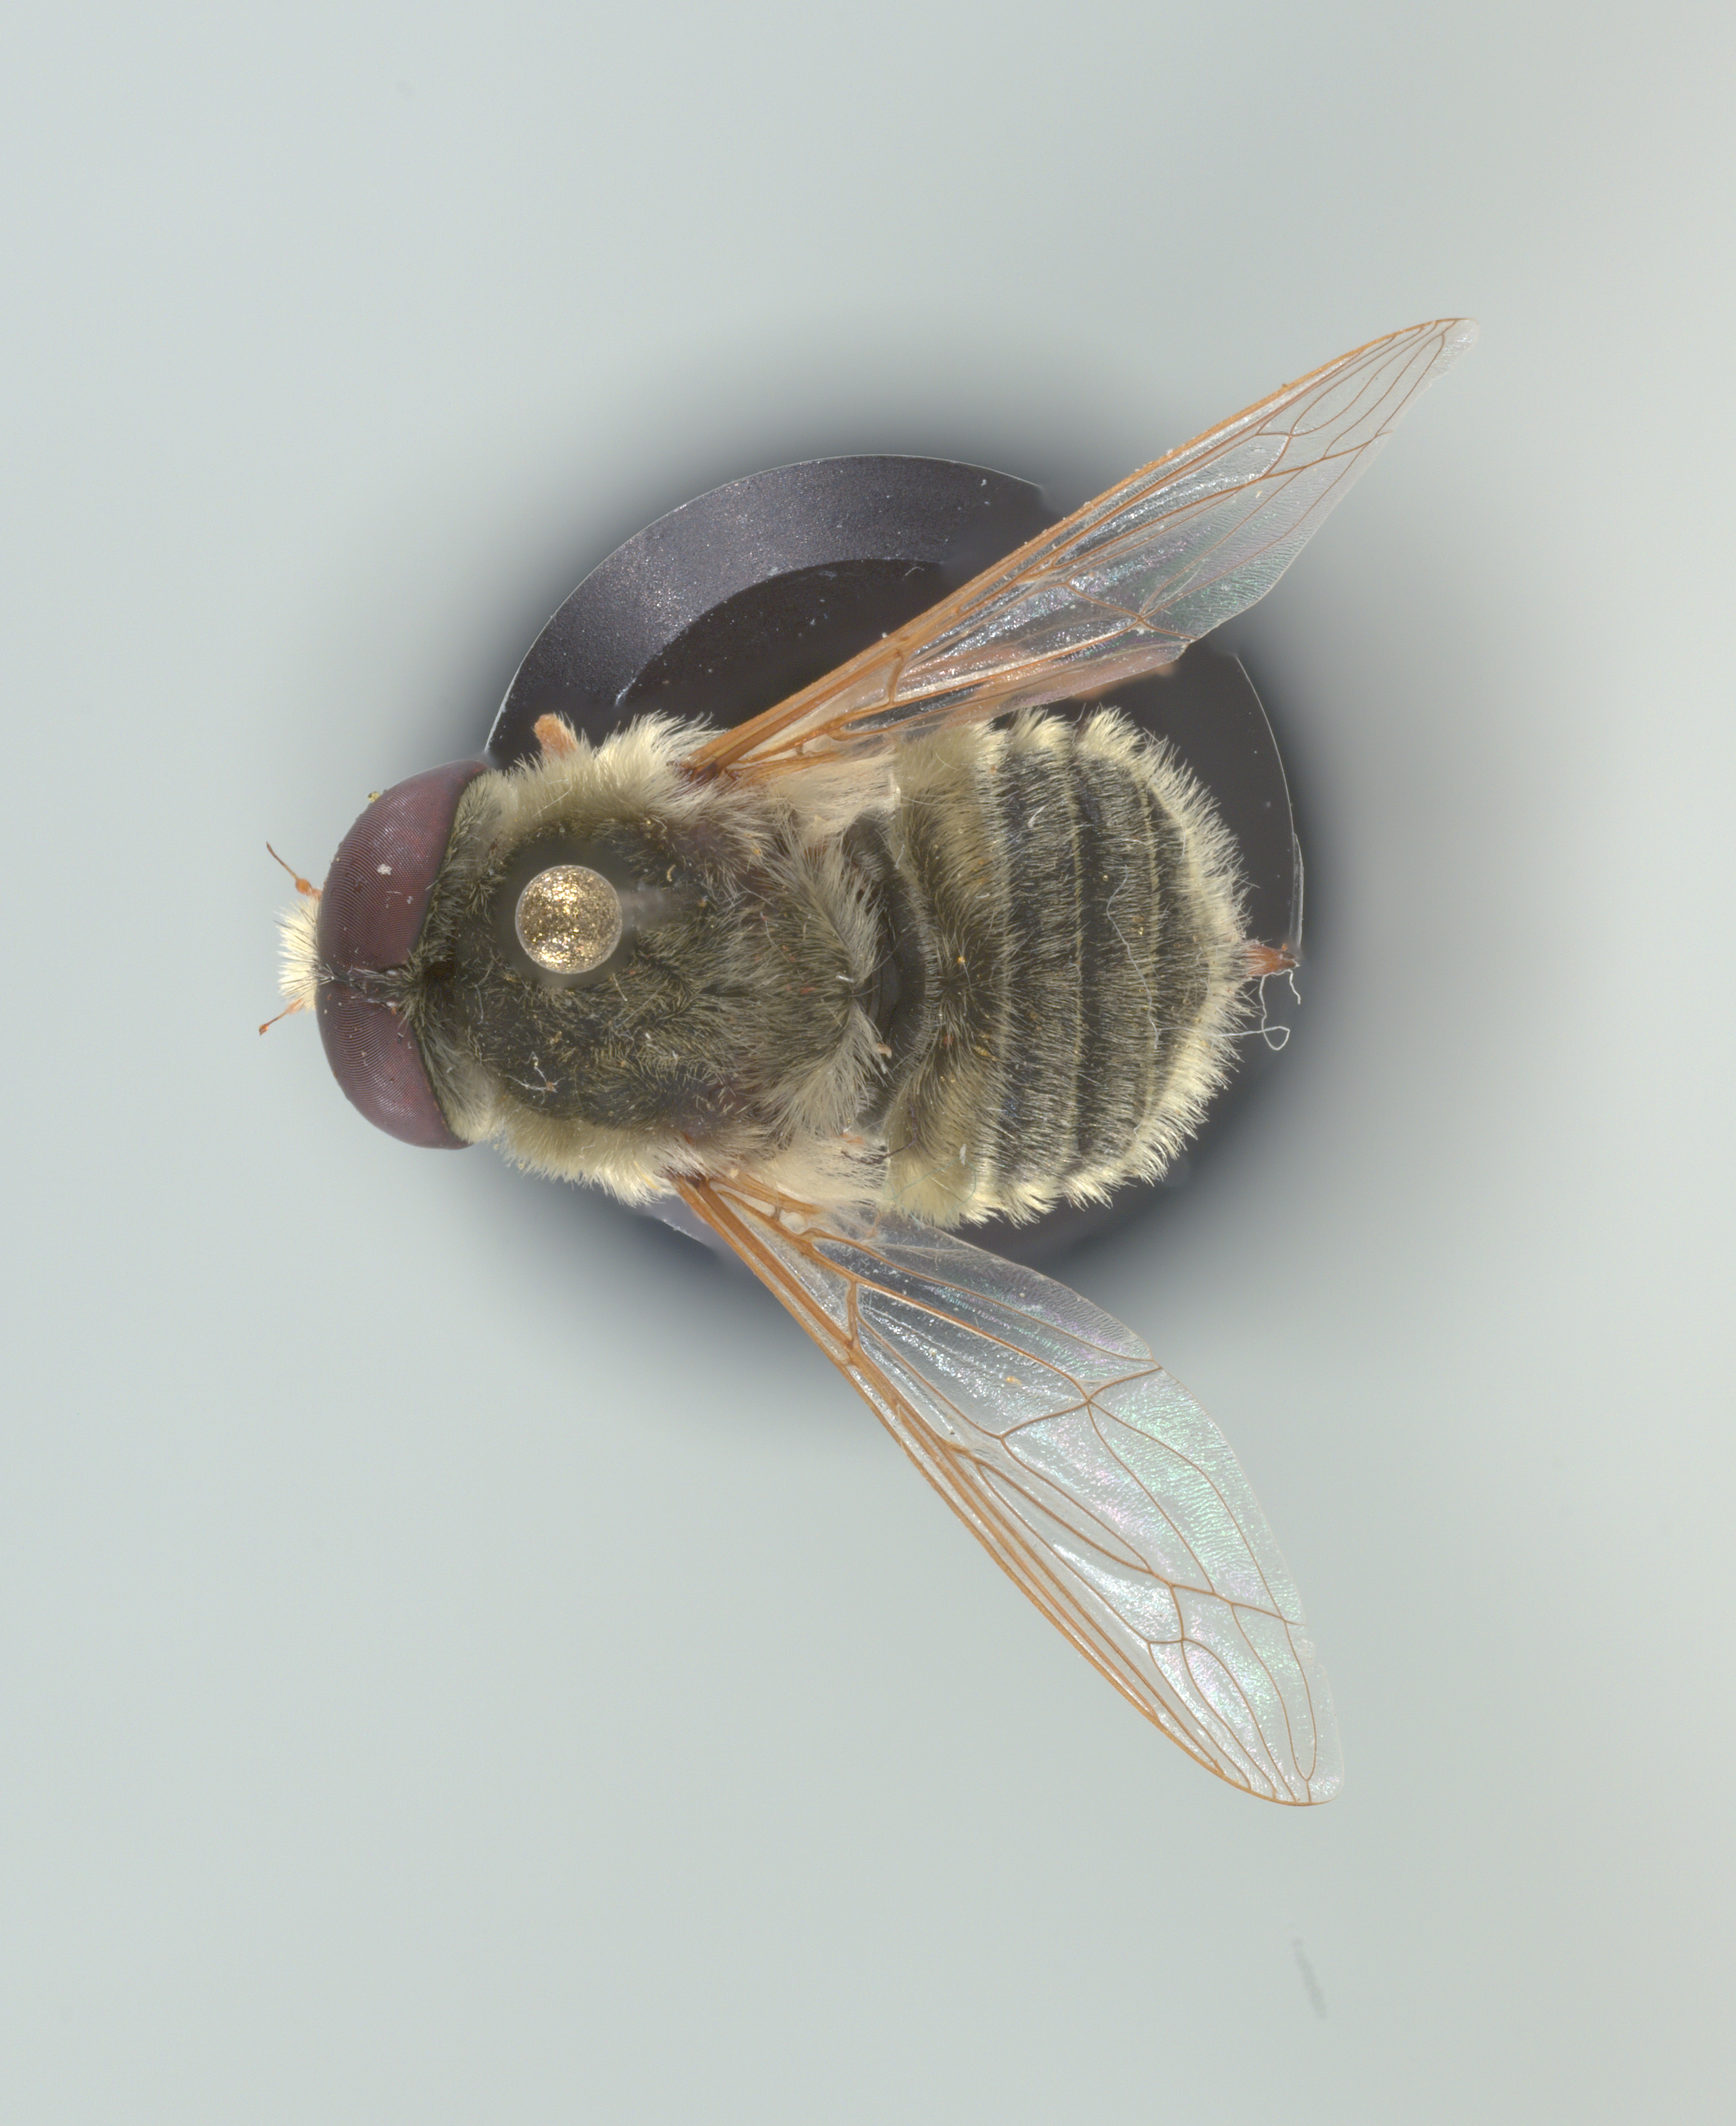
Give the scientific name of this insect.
Neorhynchocephalus sackenii
